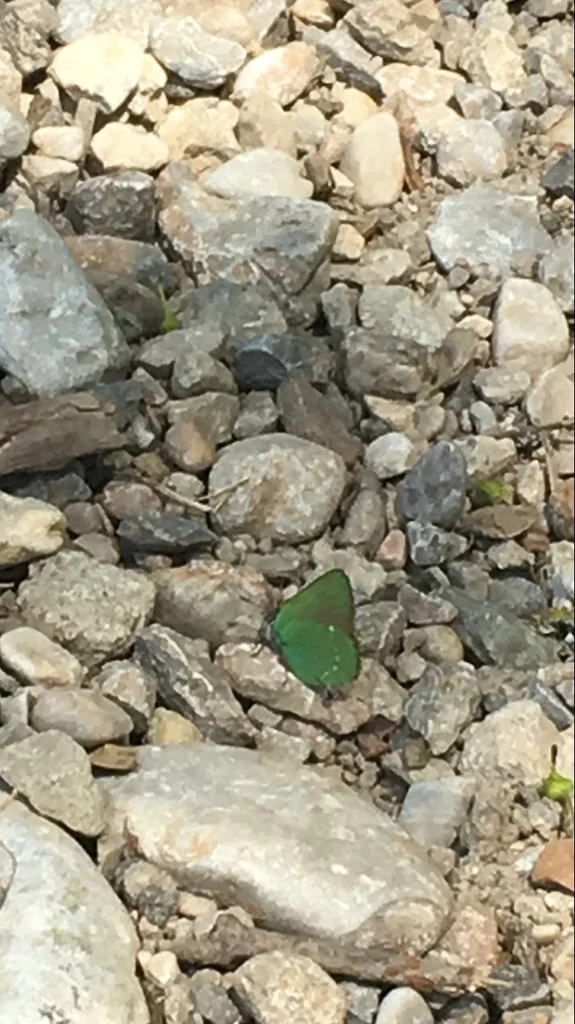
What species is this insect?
Callophrys rubi
